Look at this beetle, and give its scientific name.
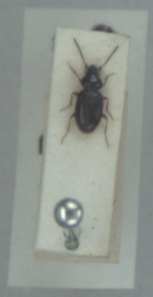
Bembidion gilvipes
